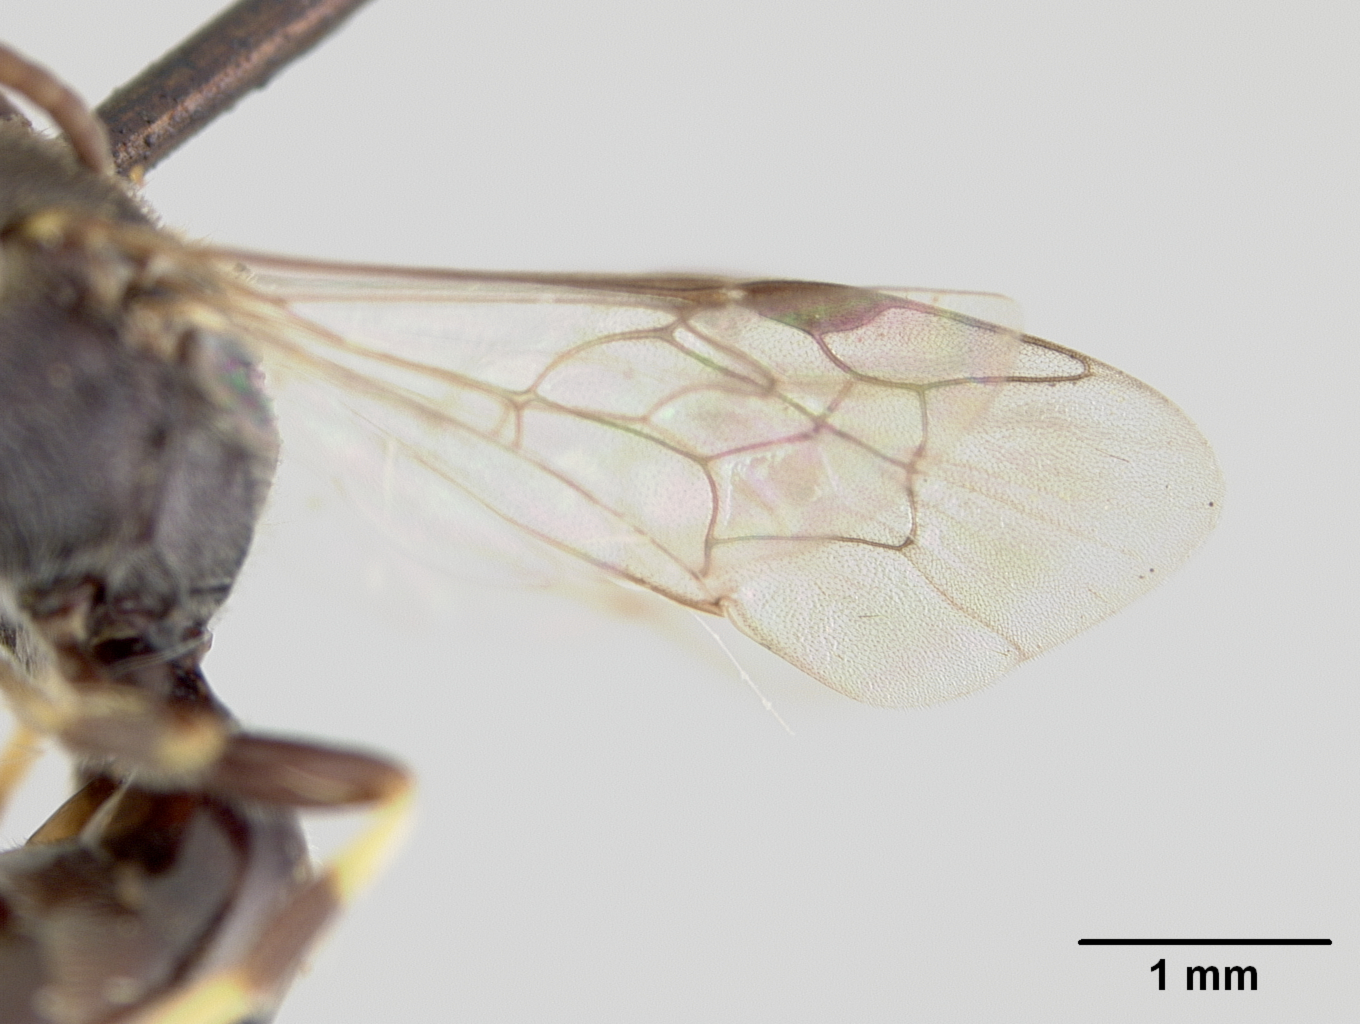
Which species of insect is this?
Hylaeus transversalis
